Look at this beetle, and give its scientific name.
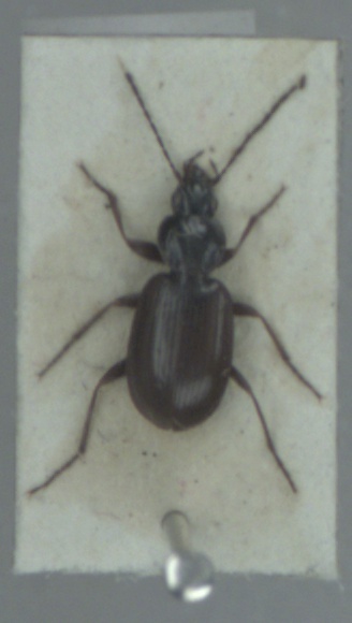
Agonum fuliginosum
